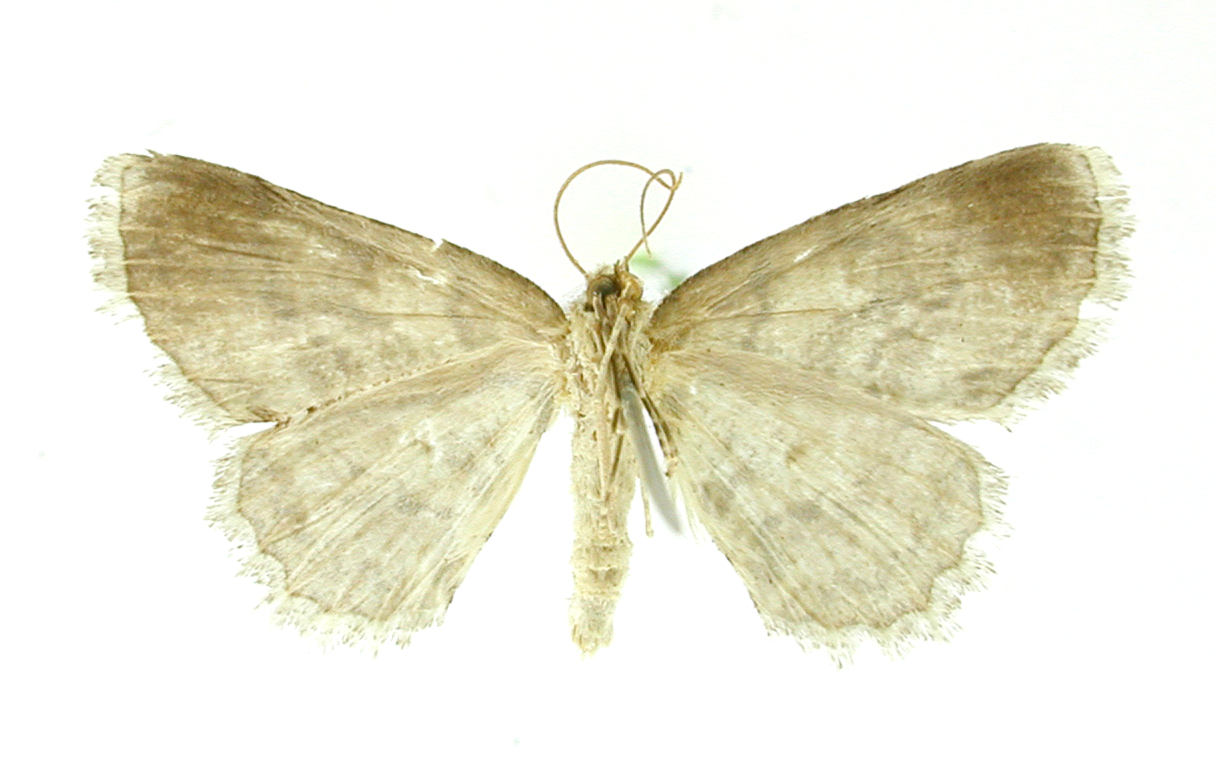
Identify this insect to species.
Gazena friaria
